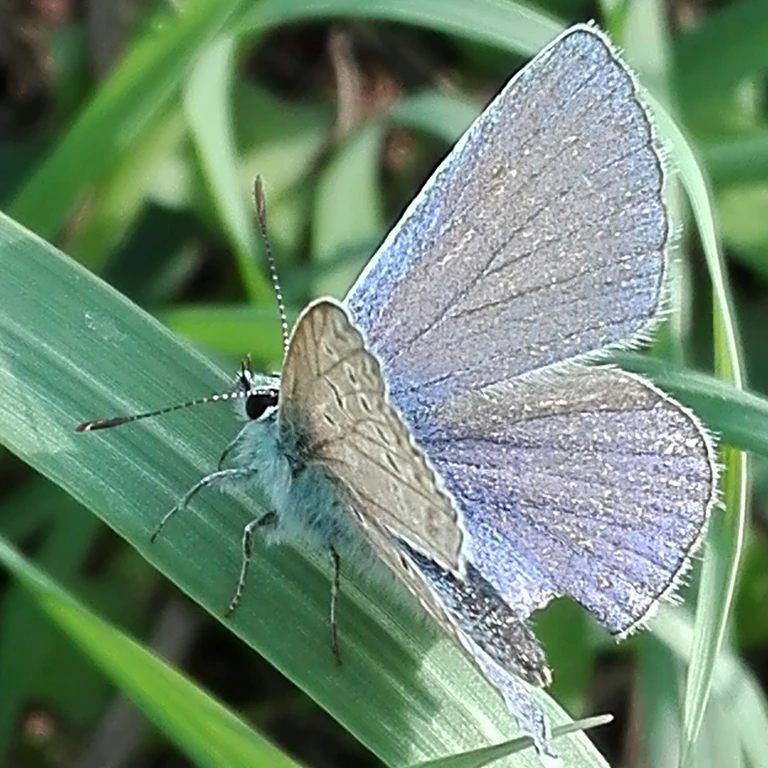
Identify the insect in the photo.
Polyommatus icarus
